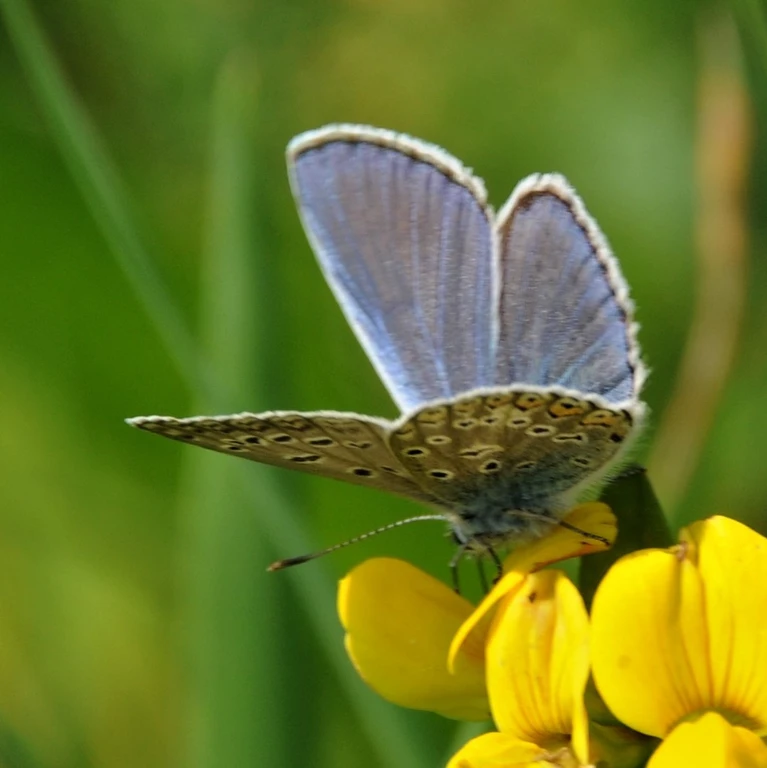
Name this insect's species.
Polyommatus icarus
